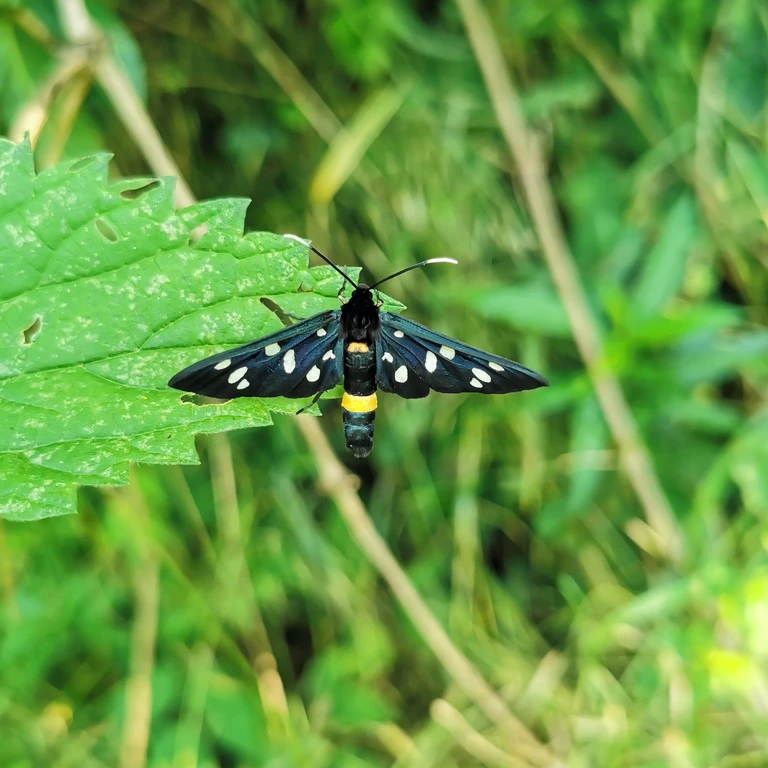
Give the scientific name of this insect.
Amata phegea
